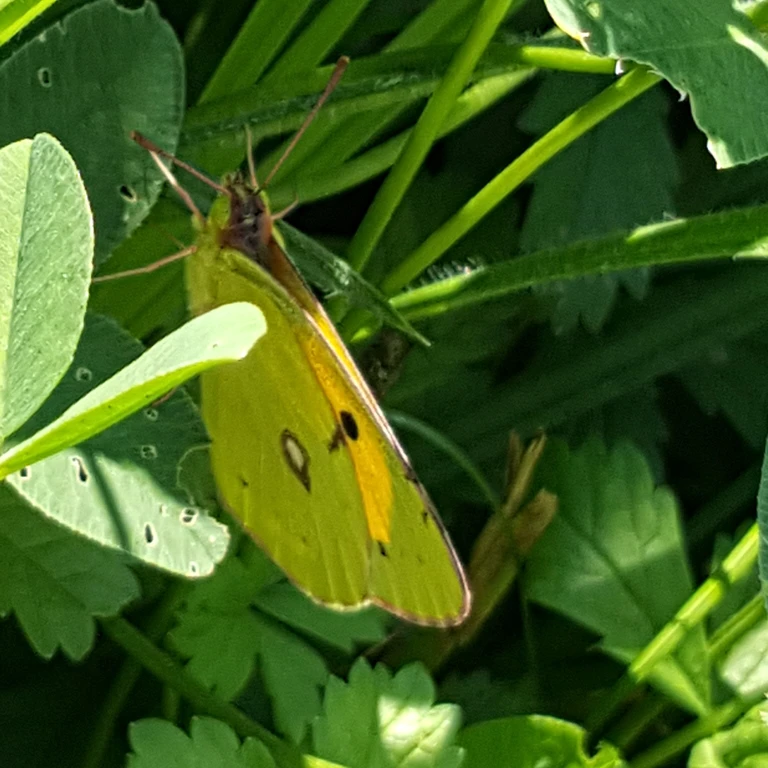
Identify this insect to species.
Colias croceus
